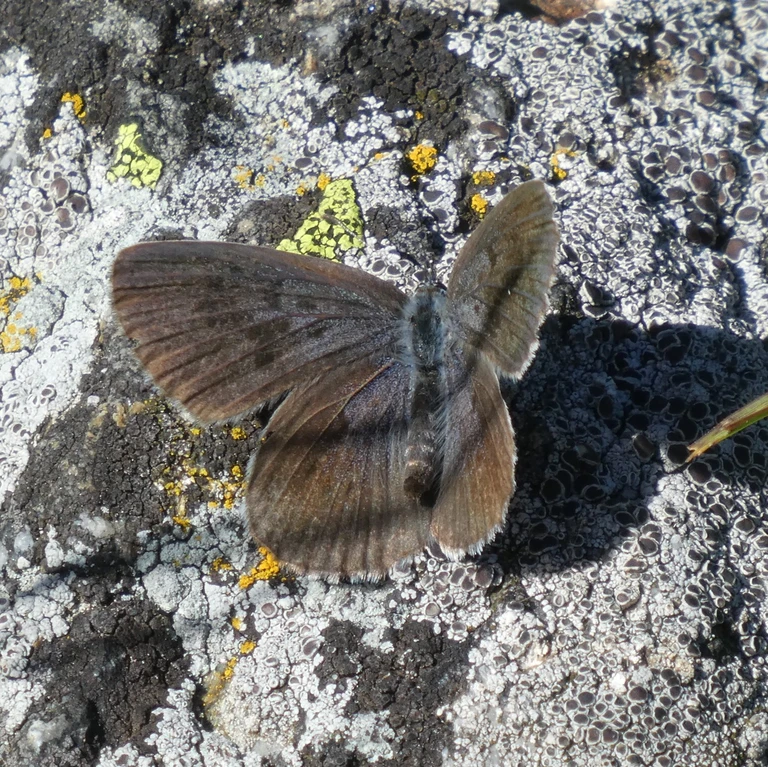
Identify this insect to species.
Phengaris arion (also Maculinea arion)
